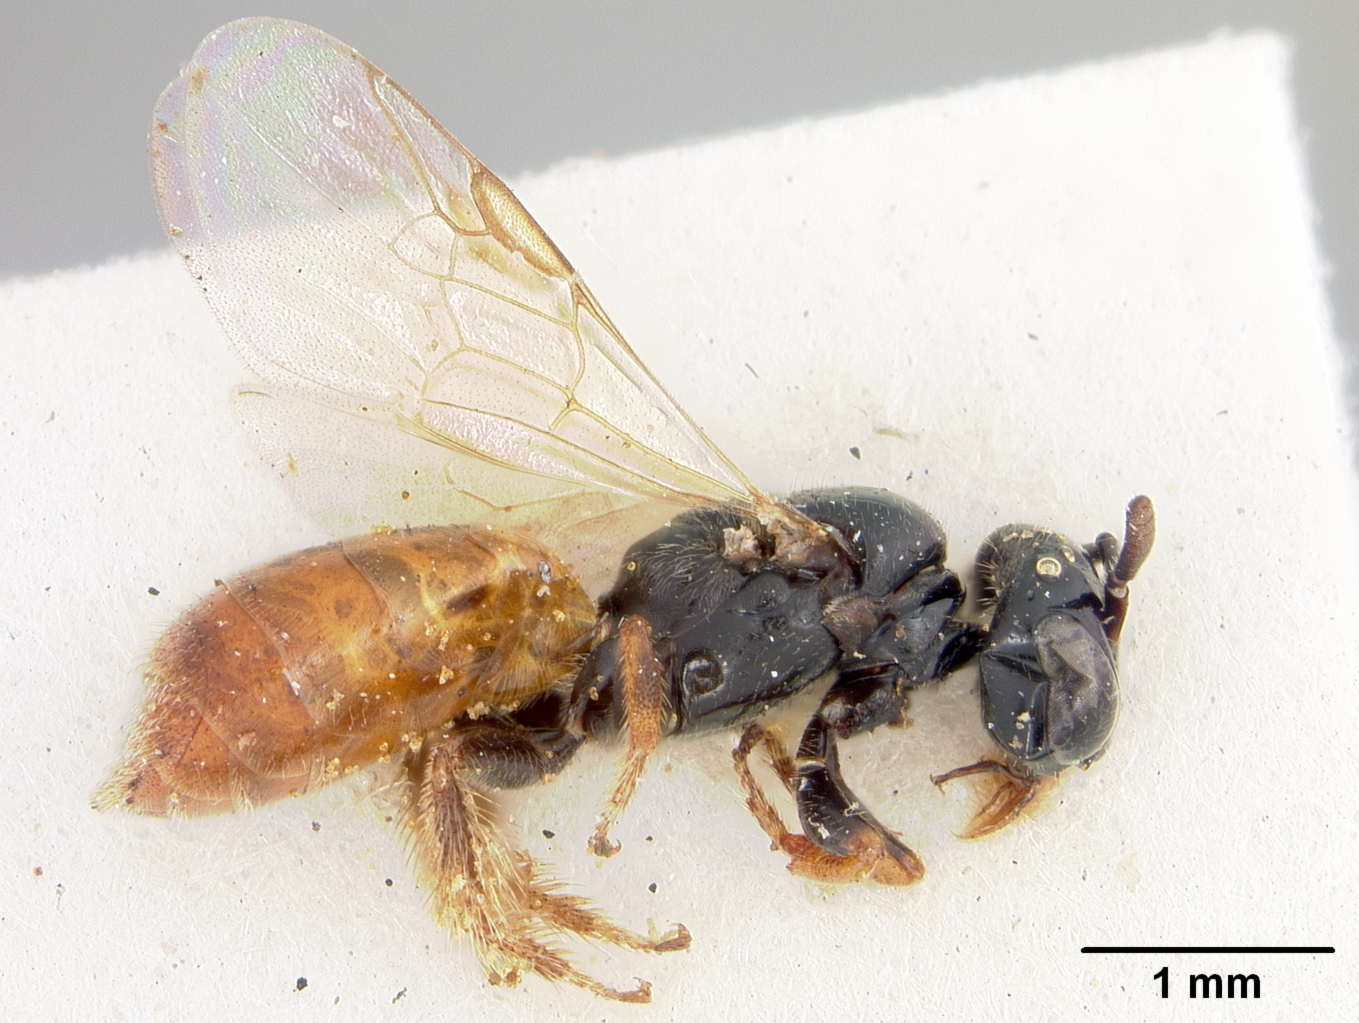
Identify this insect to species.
Exoneura concinnula
